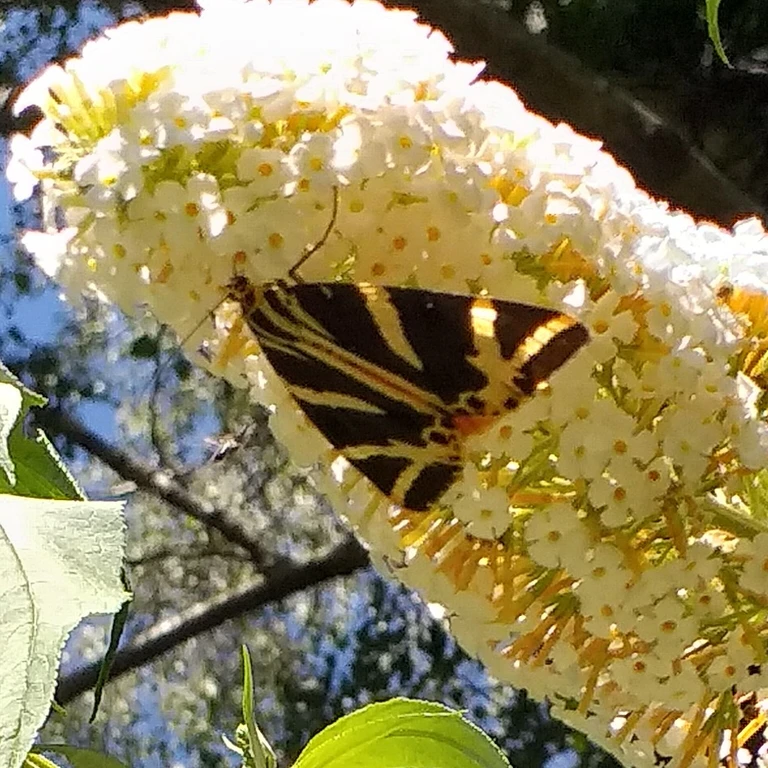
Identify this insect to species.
Euplagia quadripunctaria
